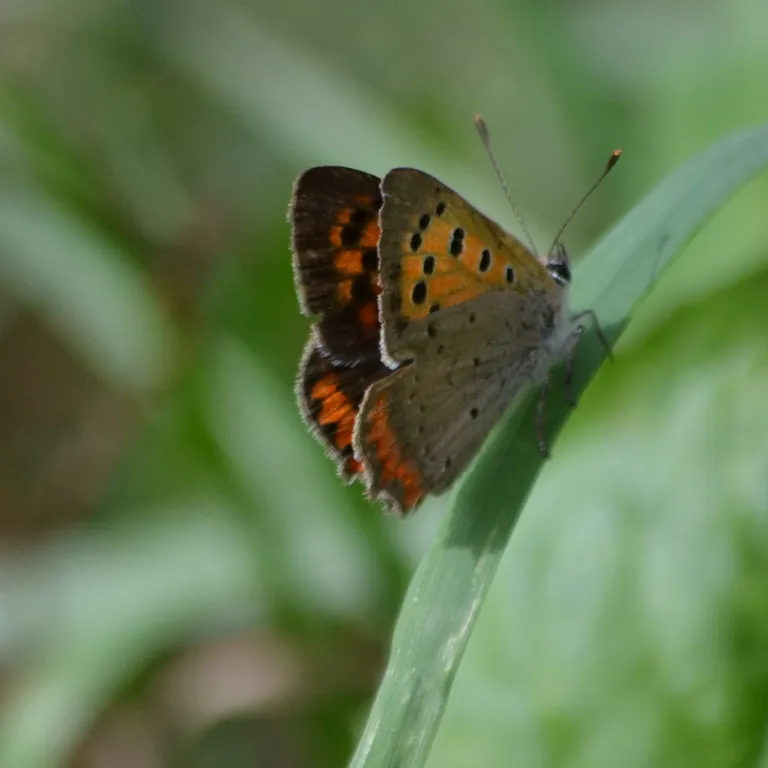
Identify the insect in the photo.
Lycaena phlaeas
